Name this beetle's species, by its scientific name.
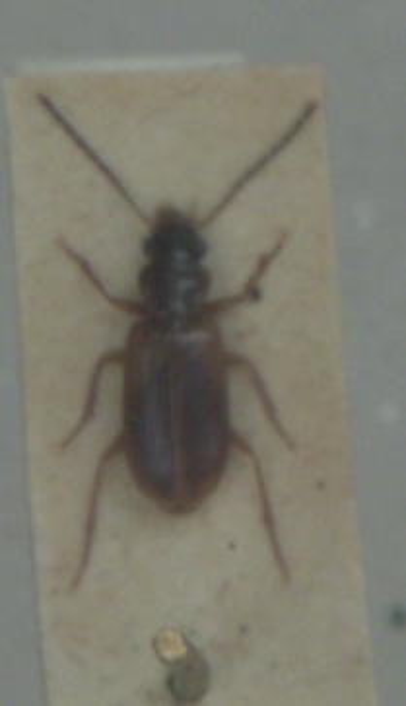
Anthracus consputus
